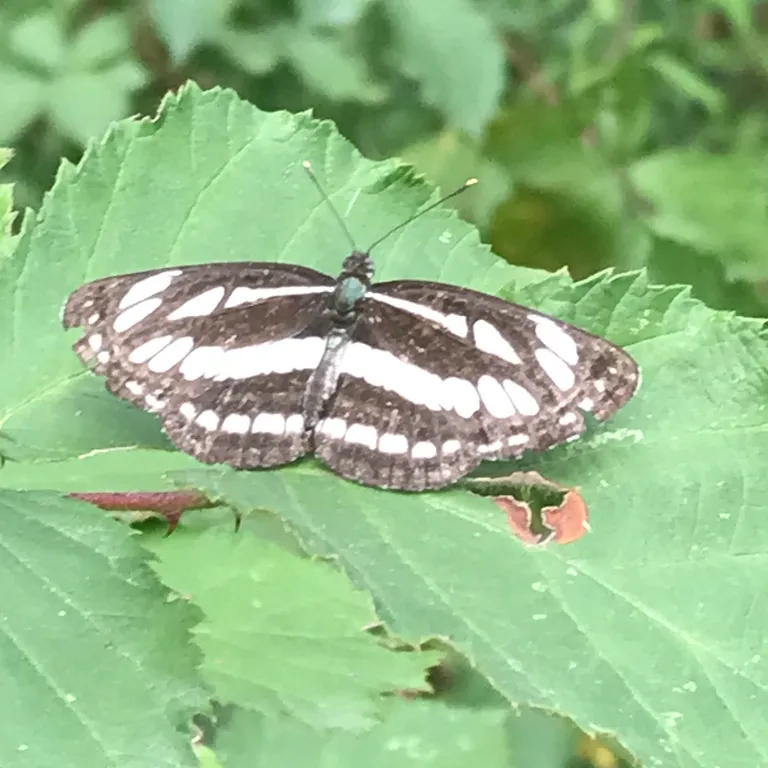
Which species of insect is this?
Neptis sappho
